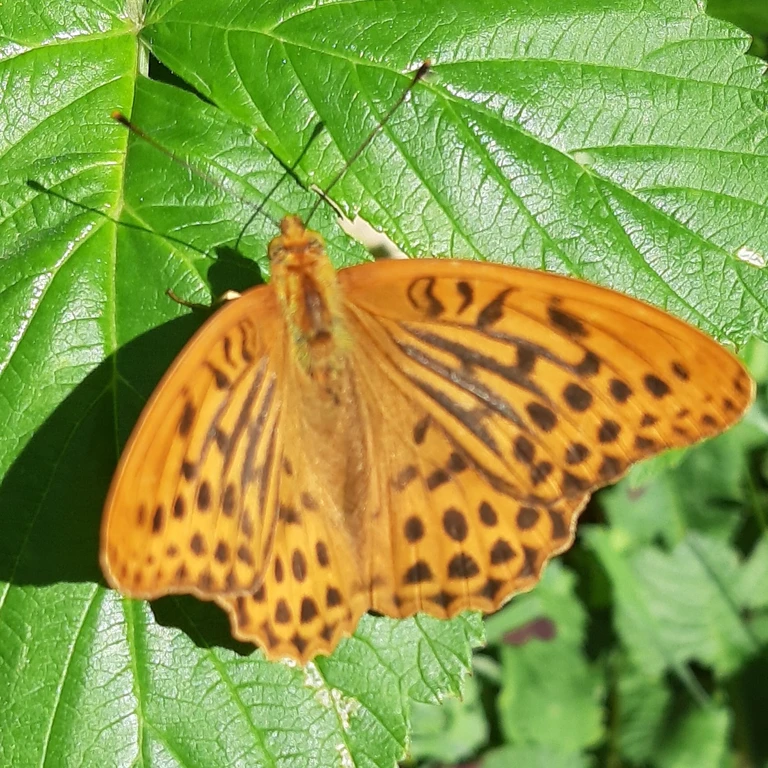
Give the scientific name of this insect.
Argynnis paphia
